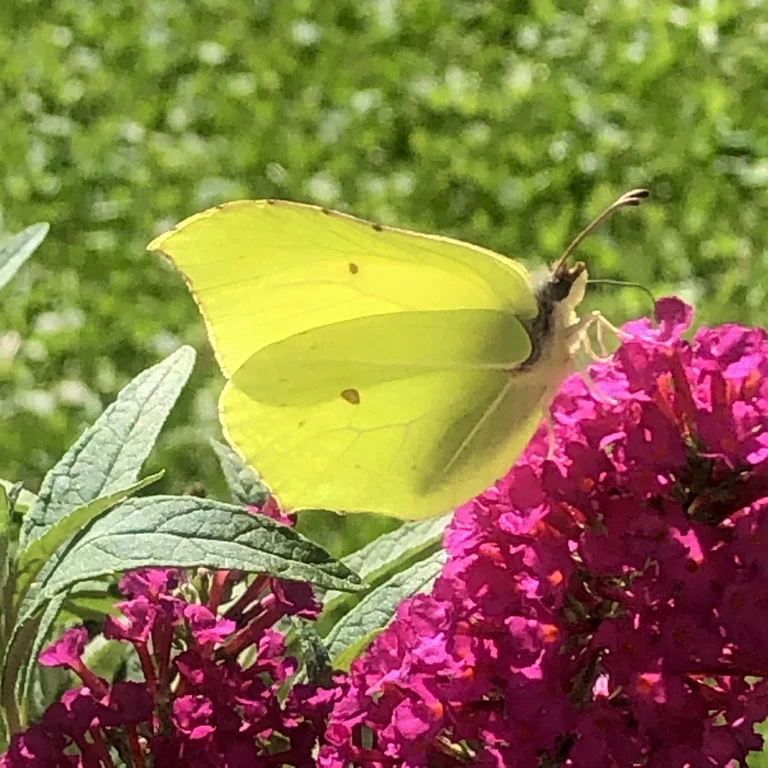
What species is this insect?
Gonepteryx rhamni
